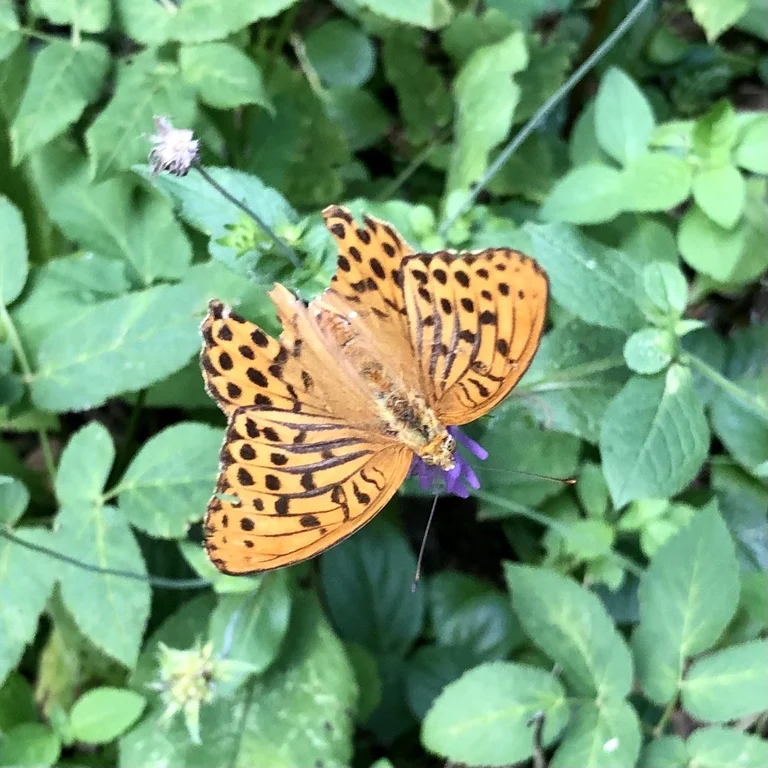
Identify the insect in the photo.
Argynnis paphia
